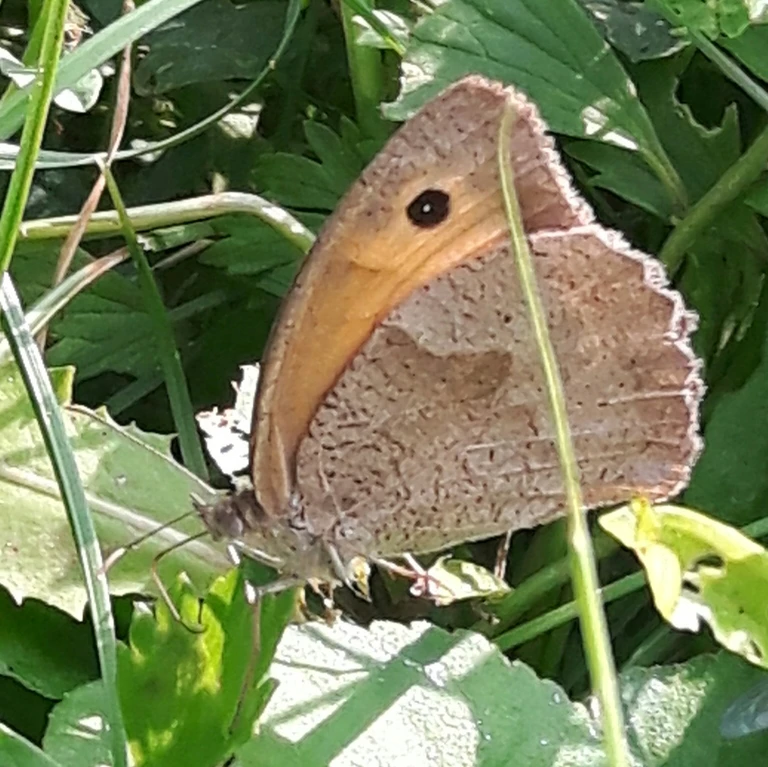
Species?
Maniola jurtina
